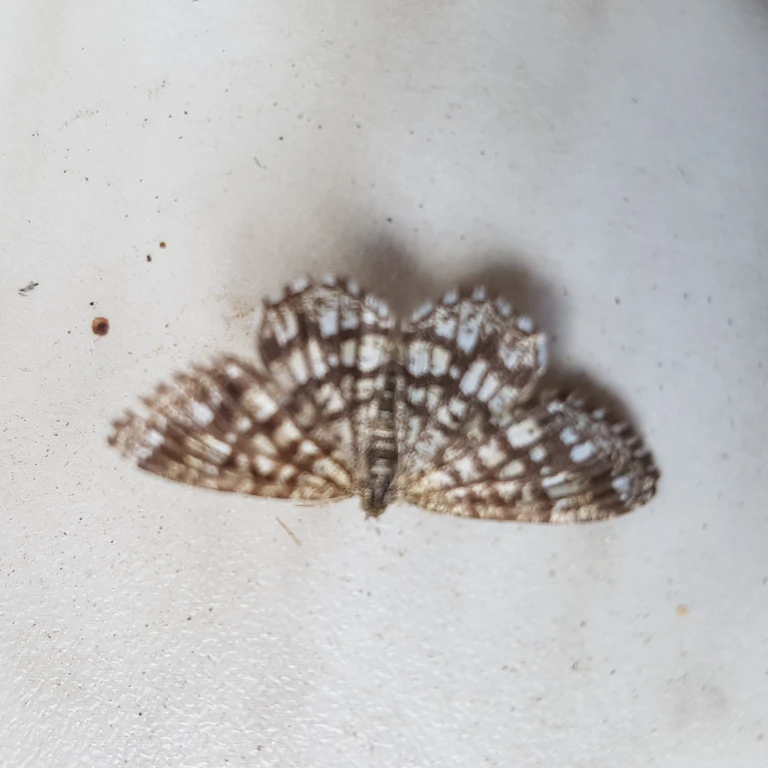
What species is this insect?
Chiasmia clathrata
